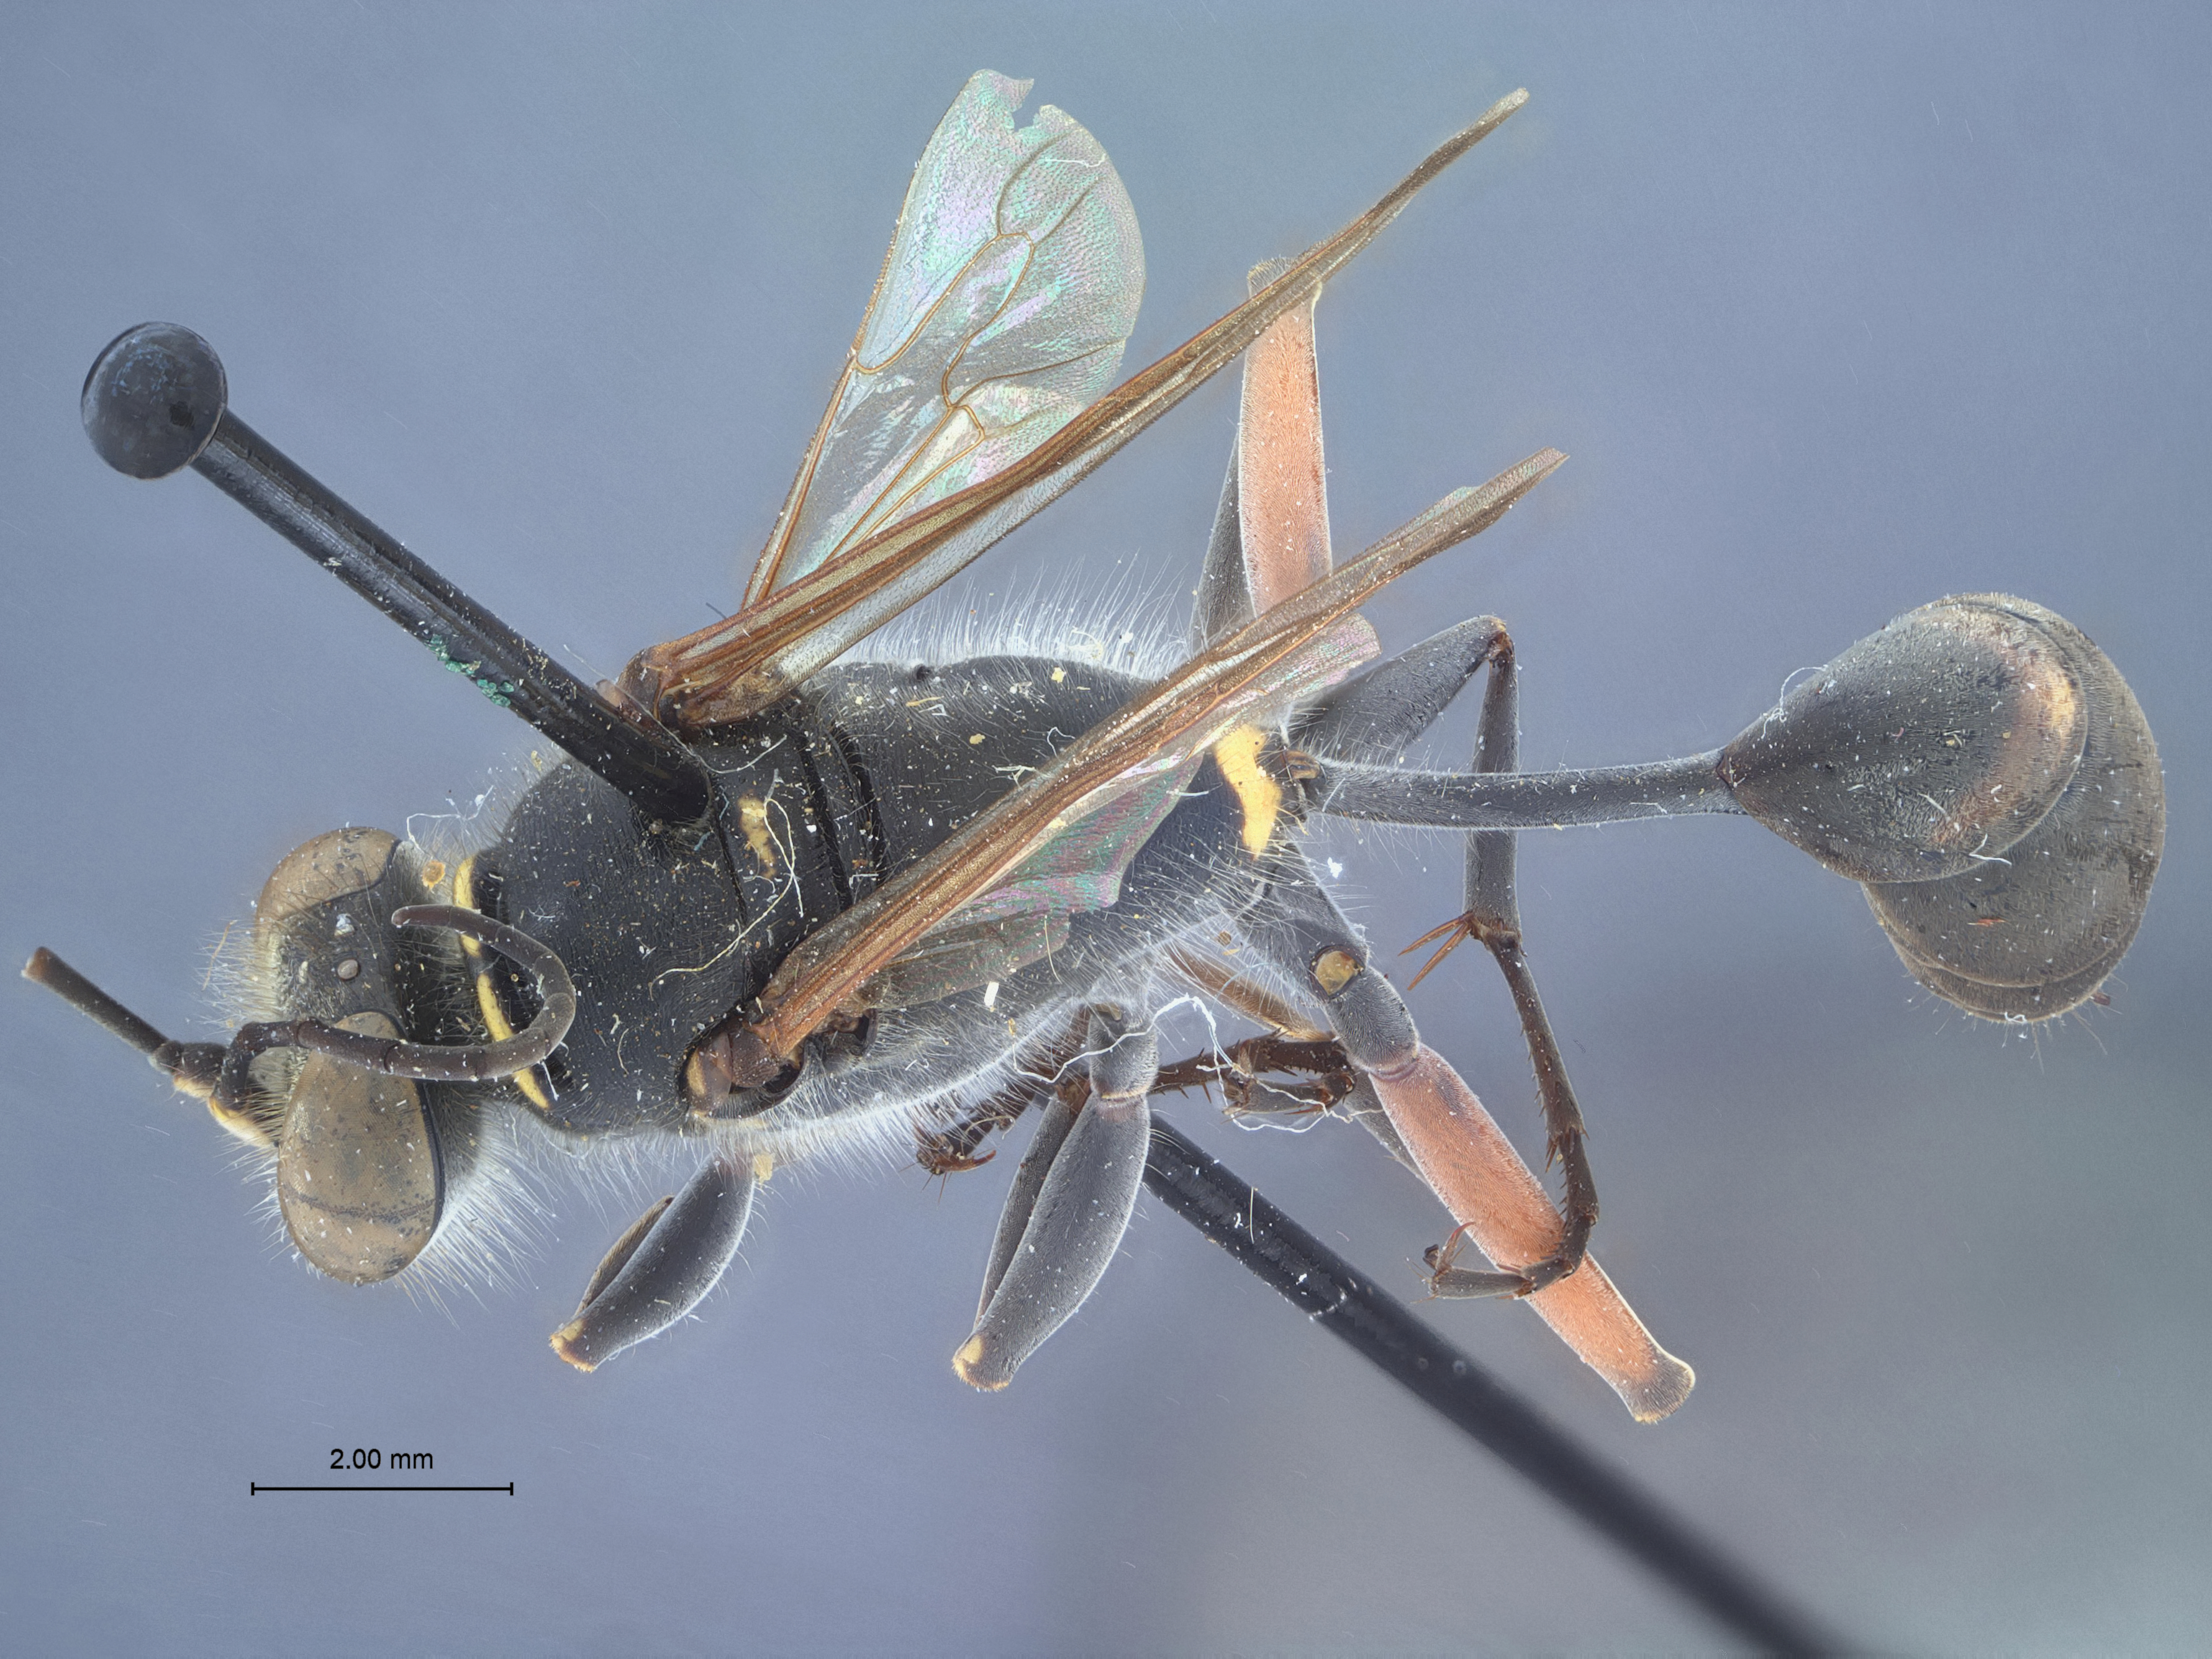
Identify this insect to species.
Sceliphron deforme
